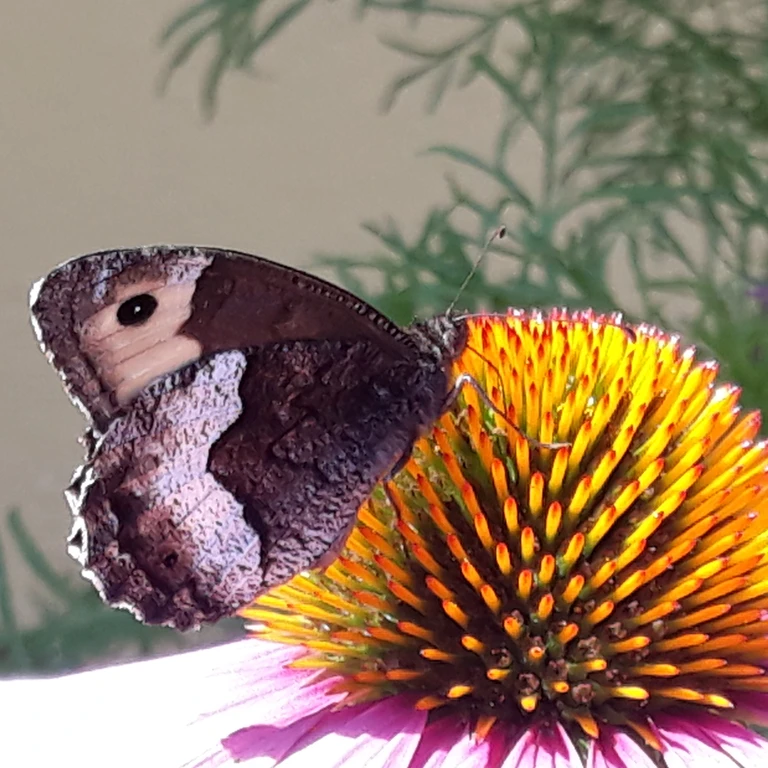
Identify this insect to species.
Hipparchia alcyone
